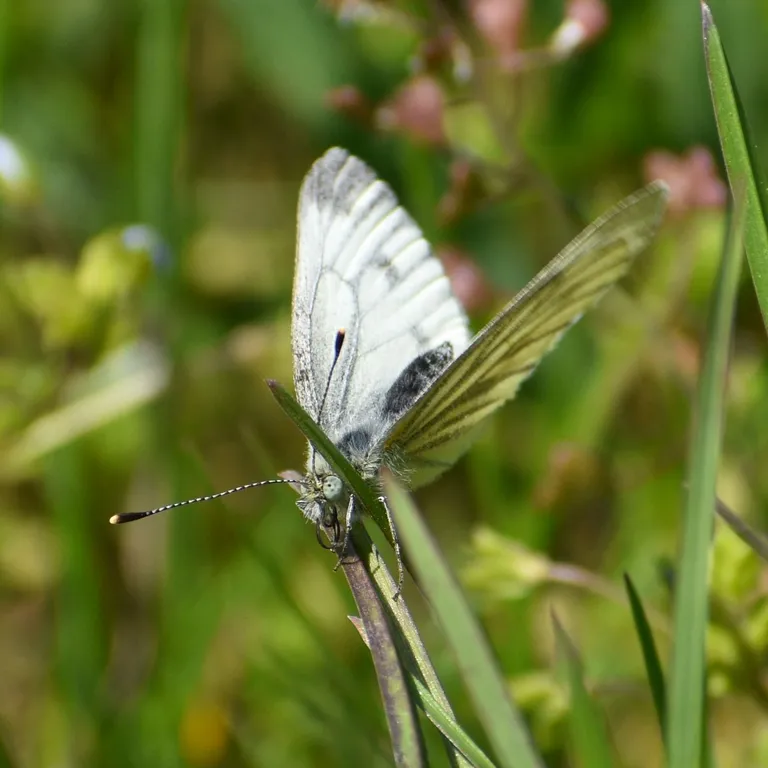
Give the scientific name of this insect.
Pieris napi
